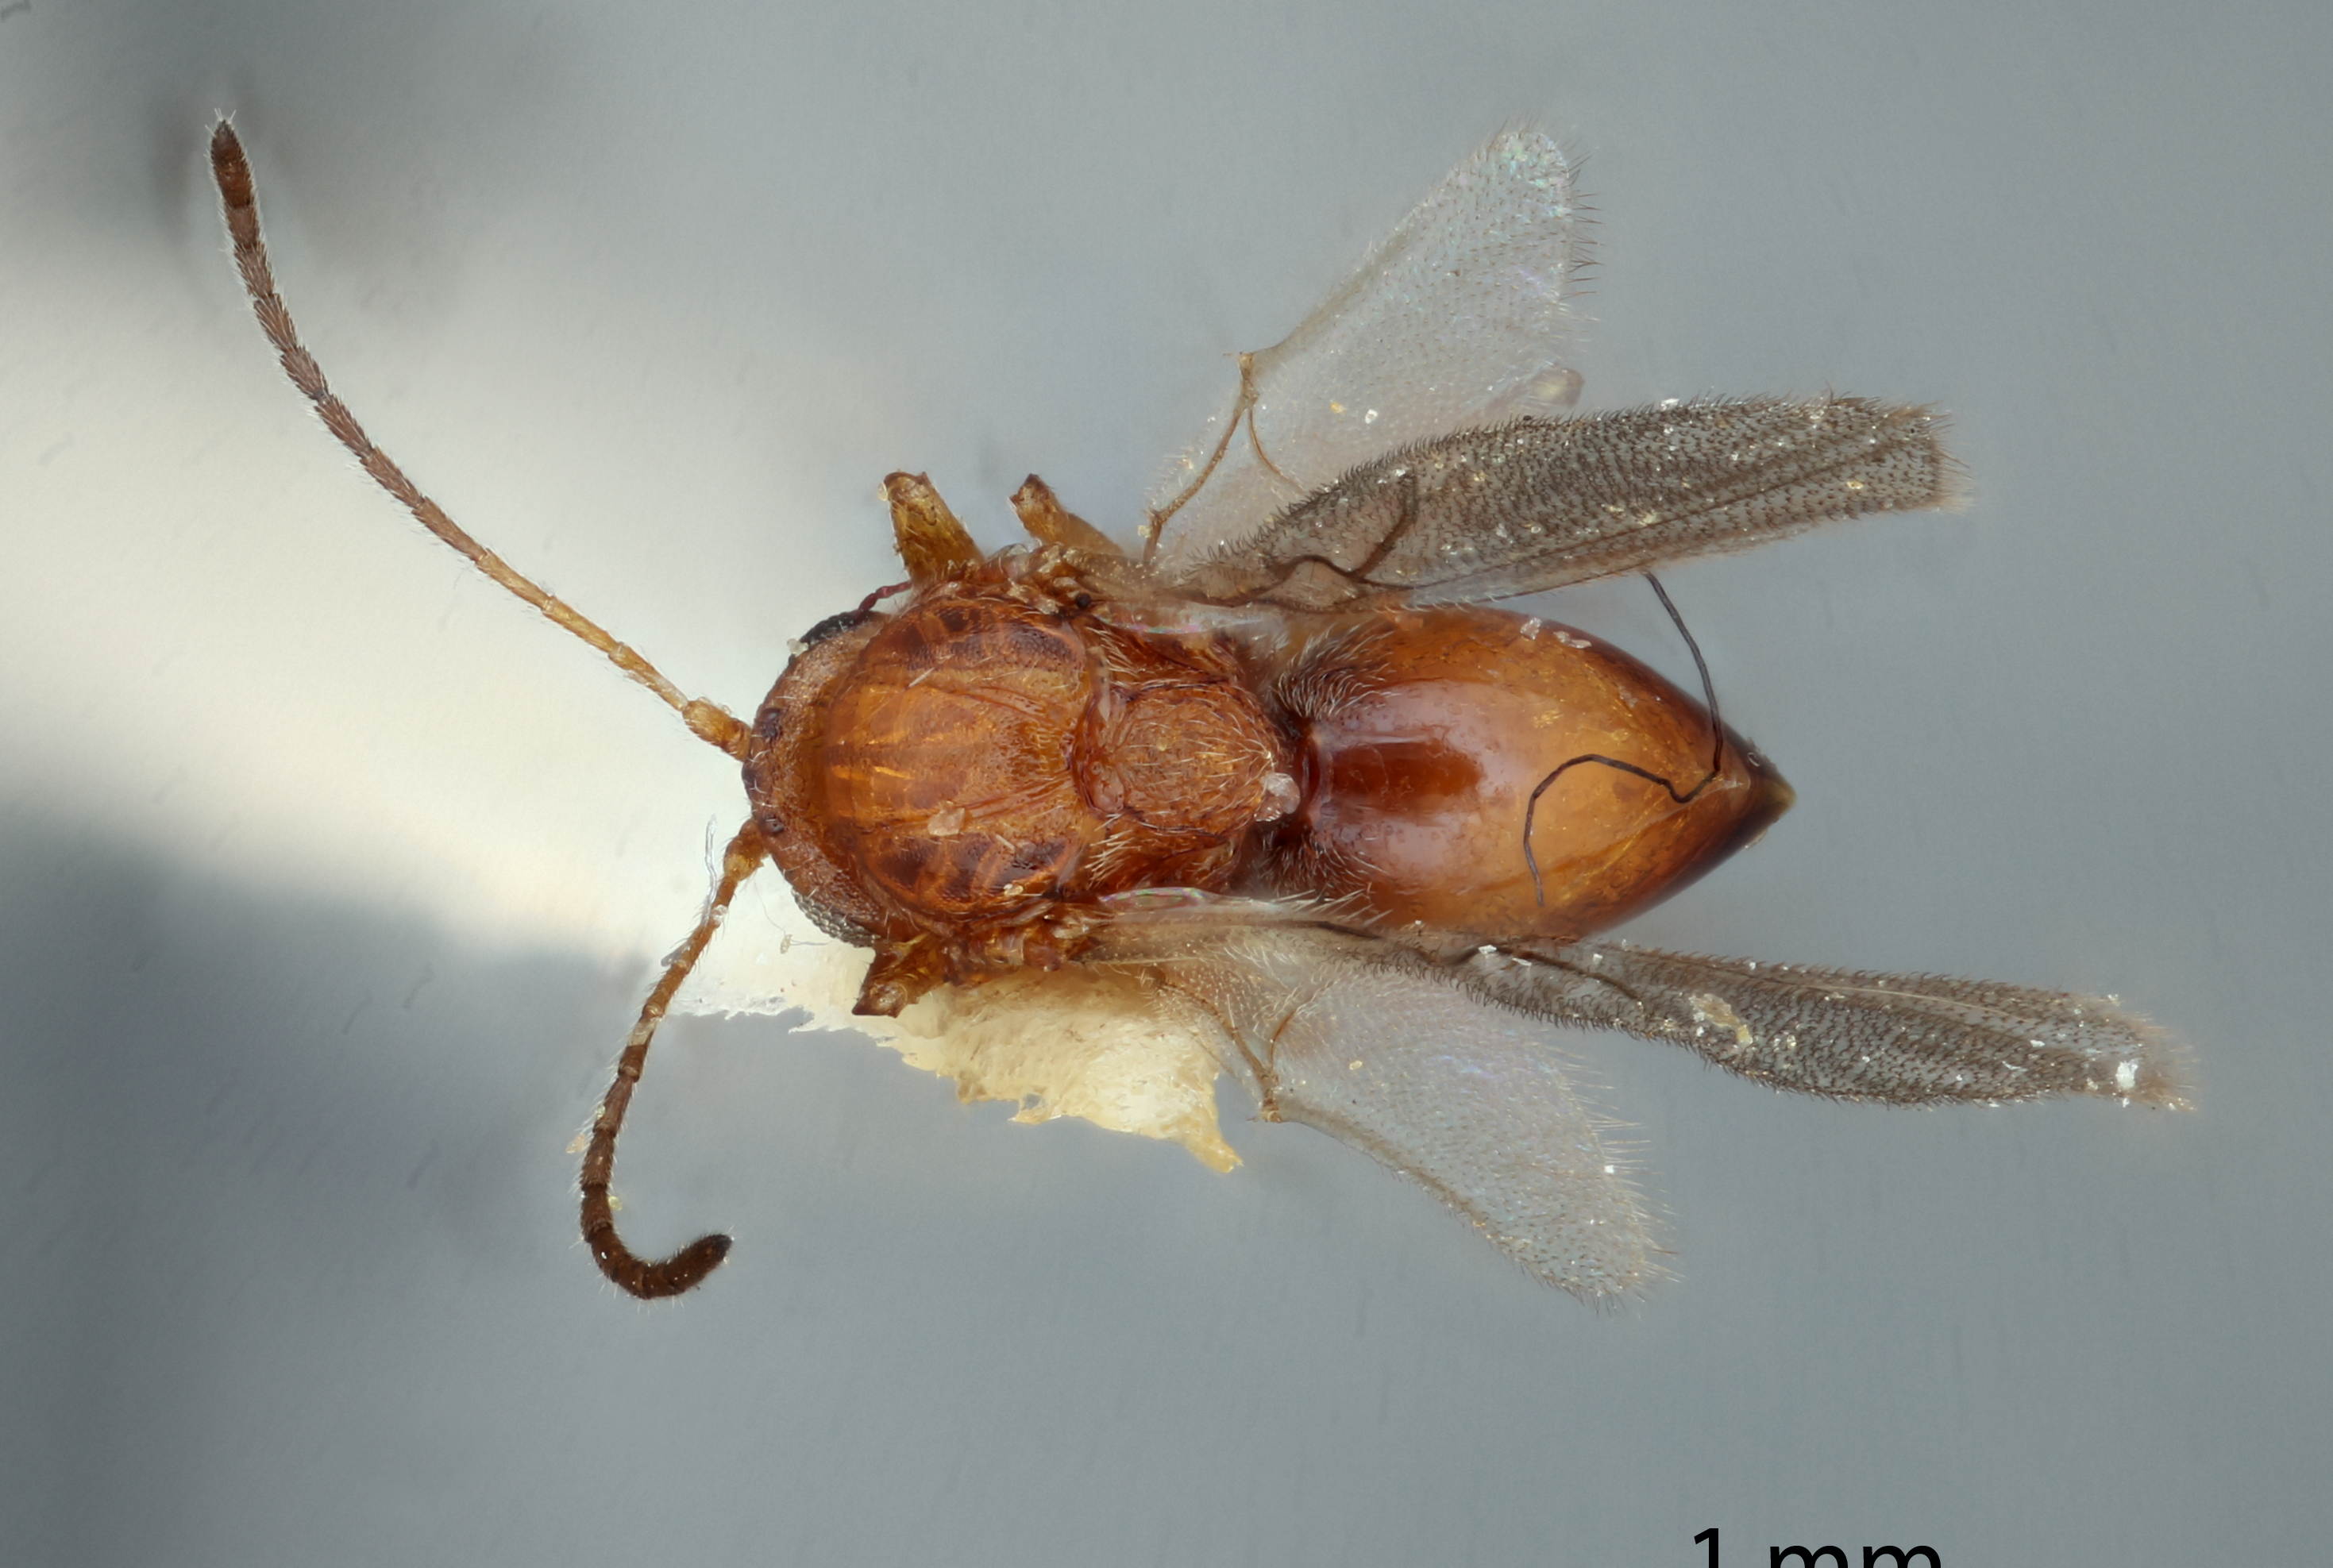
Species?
Andricus stellulus
